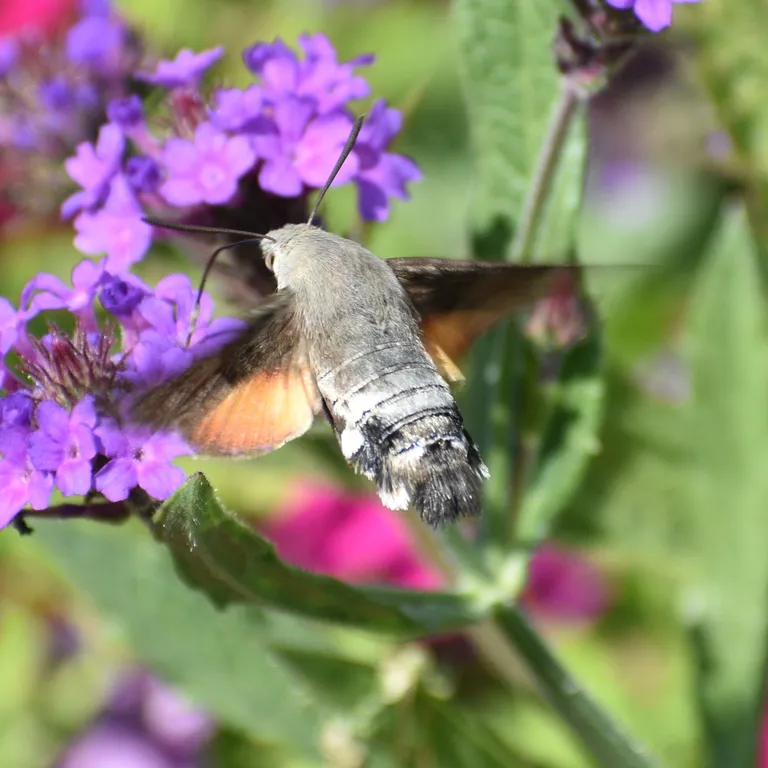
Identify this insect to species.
Macroglossum stellatarum
